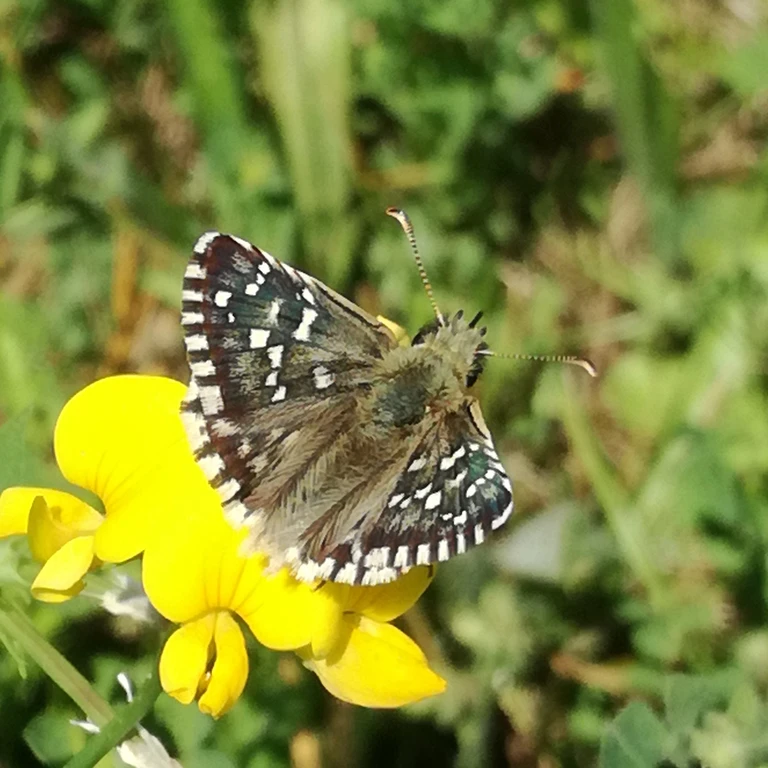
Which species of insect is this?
Pyrgus malvae
